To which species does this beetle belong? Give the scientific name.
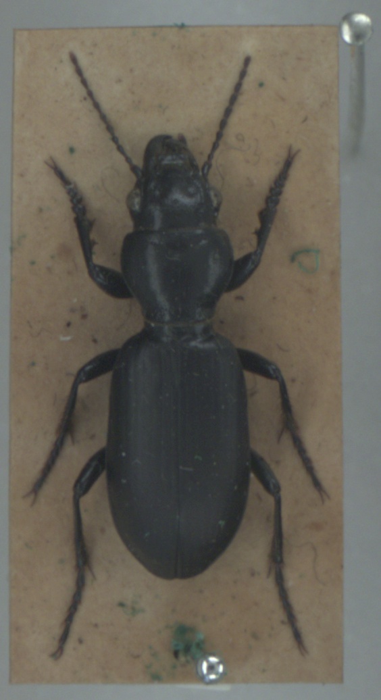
Broscus cephalotes
